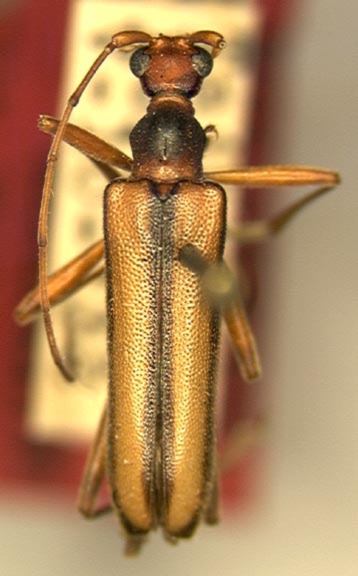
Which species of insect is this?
Pseudopidonia occipitalis
